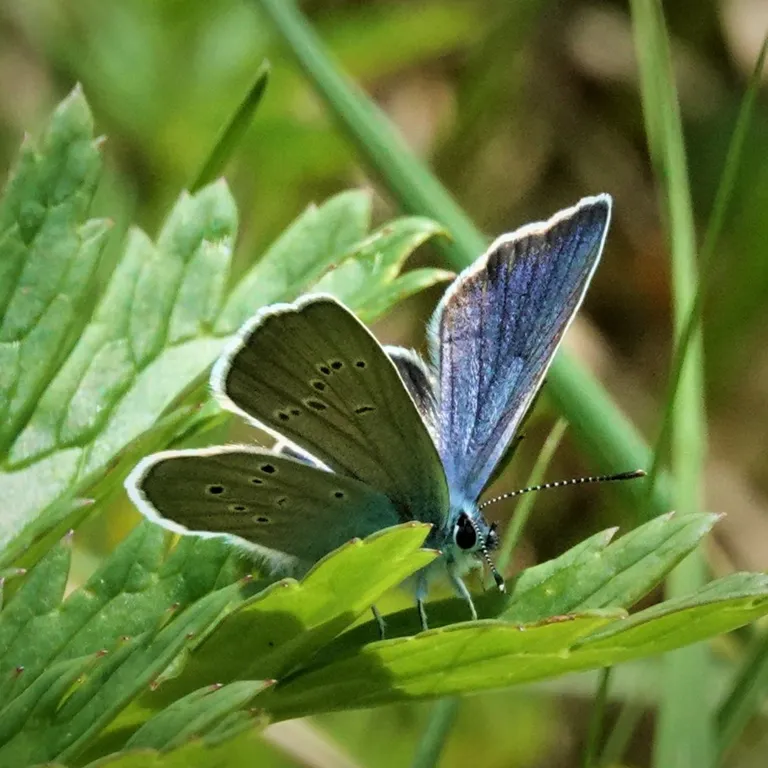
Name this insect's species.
Cyaniris semiargus
